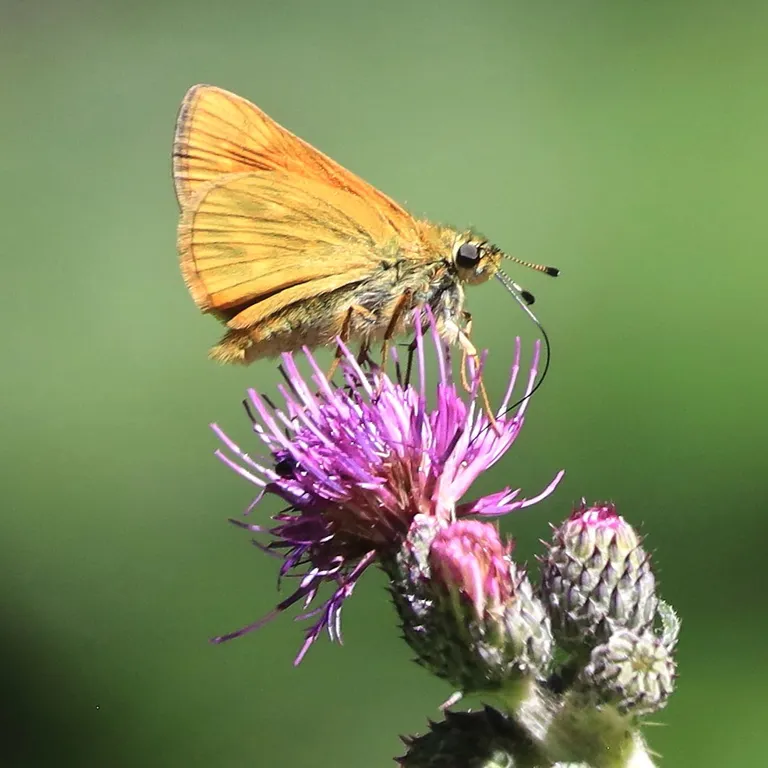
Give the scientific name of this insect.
Ochlodes sylvanus (also Ochlodes venata)
